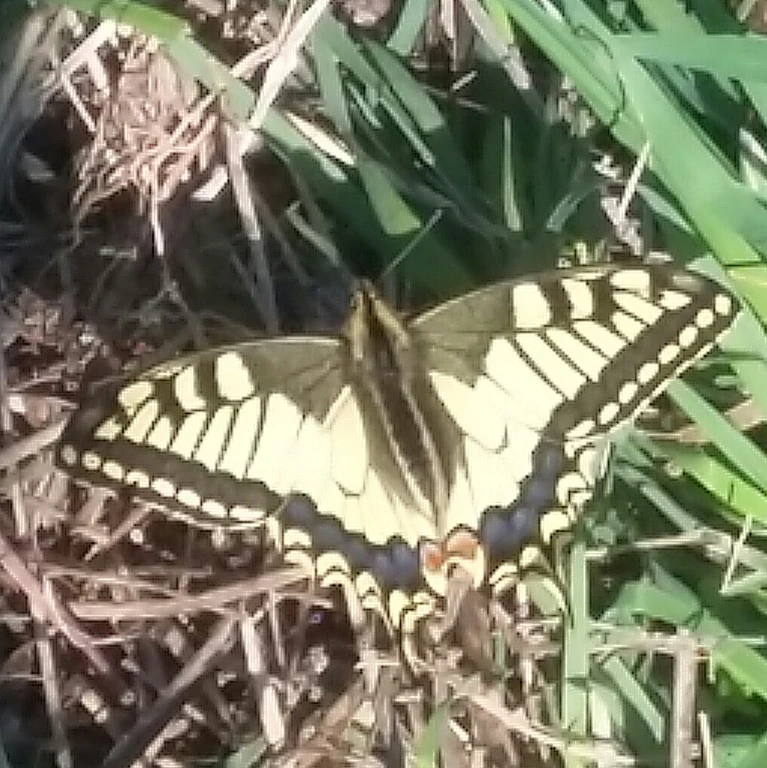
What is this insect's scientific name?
Papilio machaon
